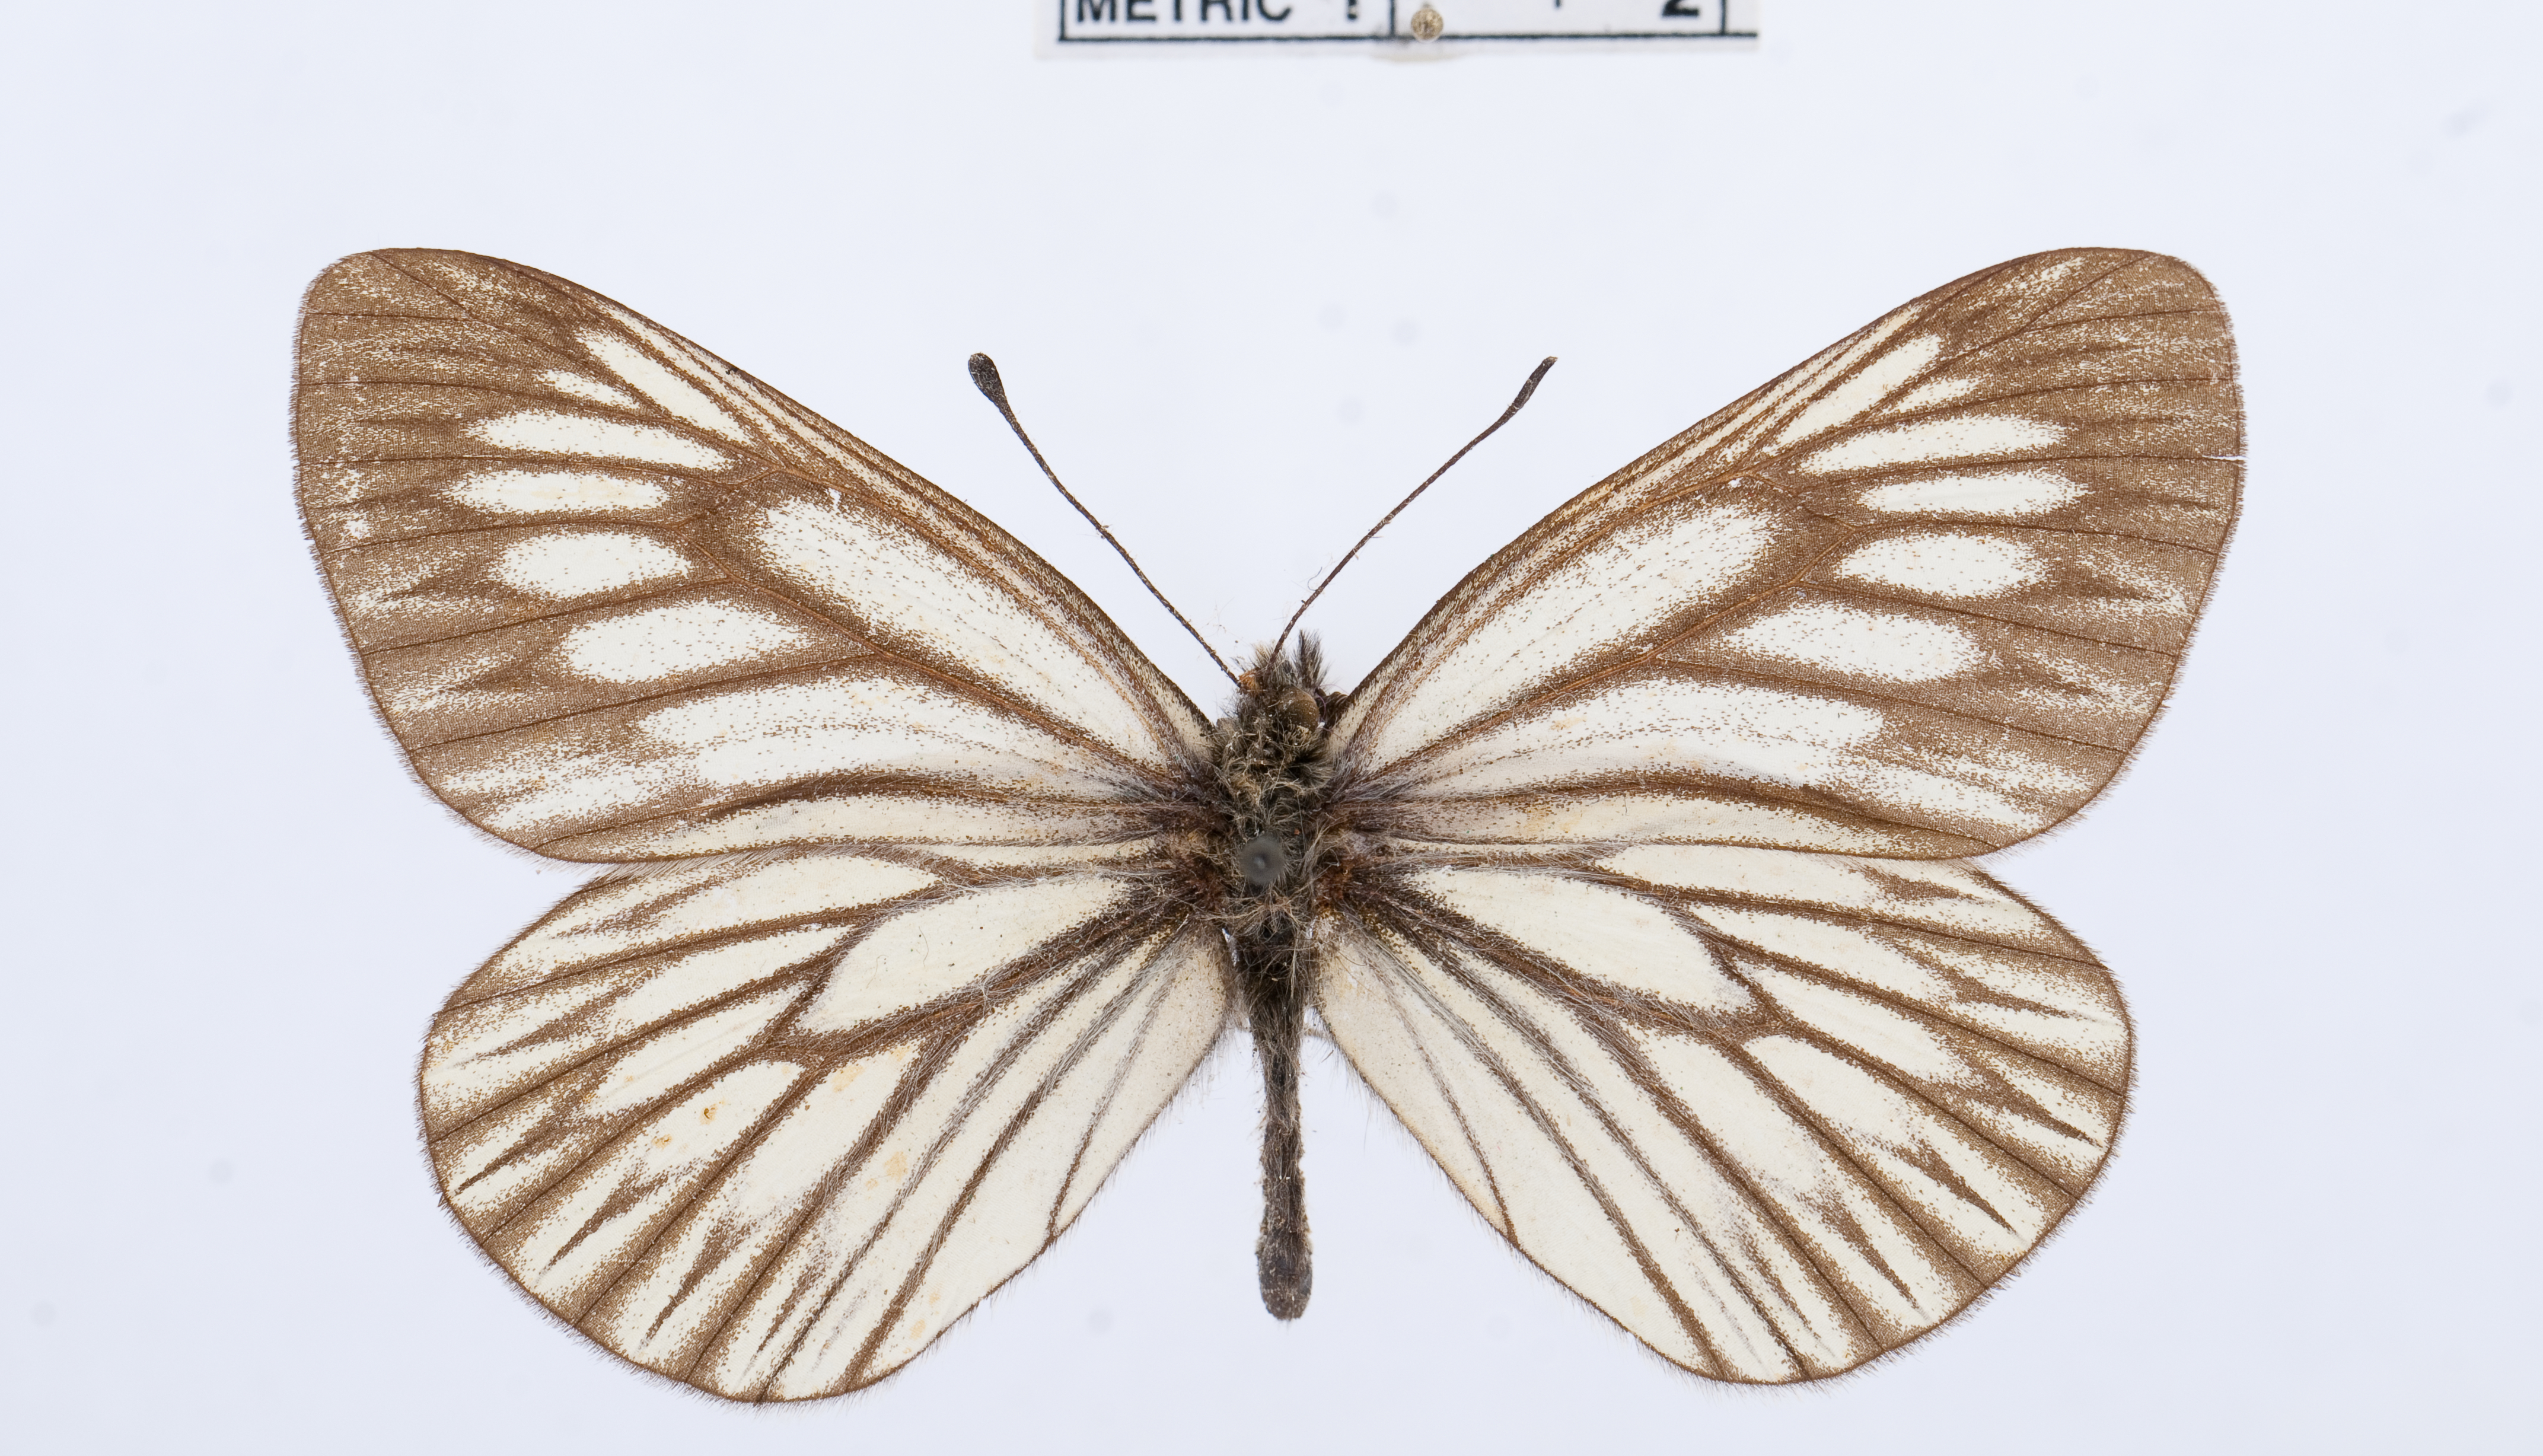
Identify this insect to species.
Aporia goutellei
